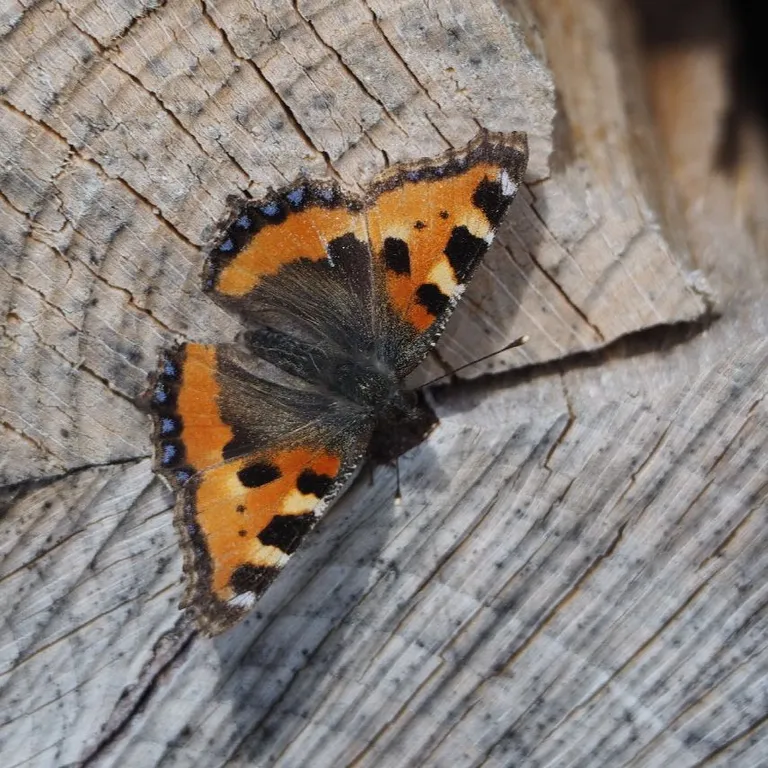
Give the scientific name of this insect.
Aglais urticae
